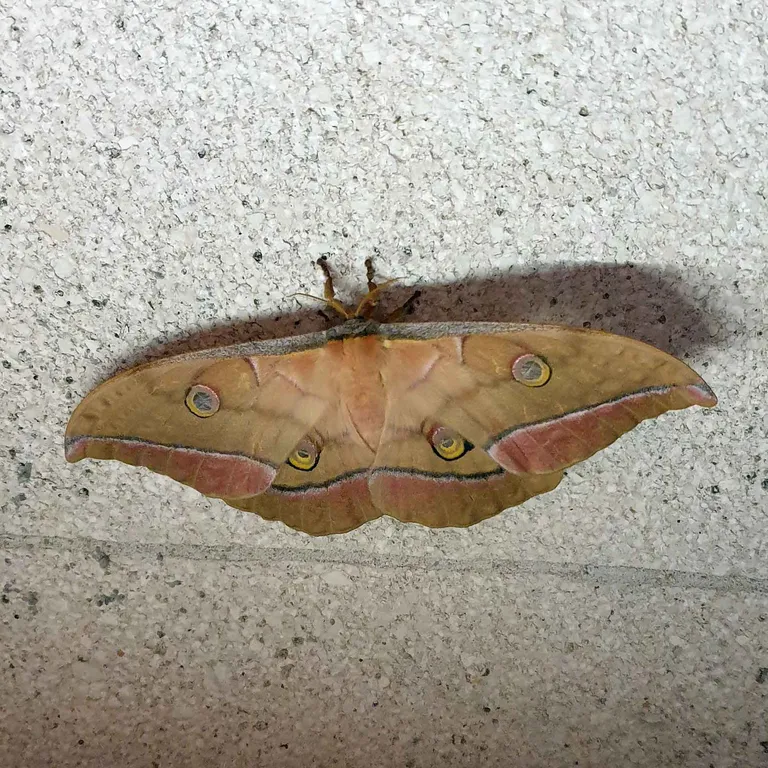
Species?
Antheraea yamamai
